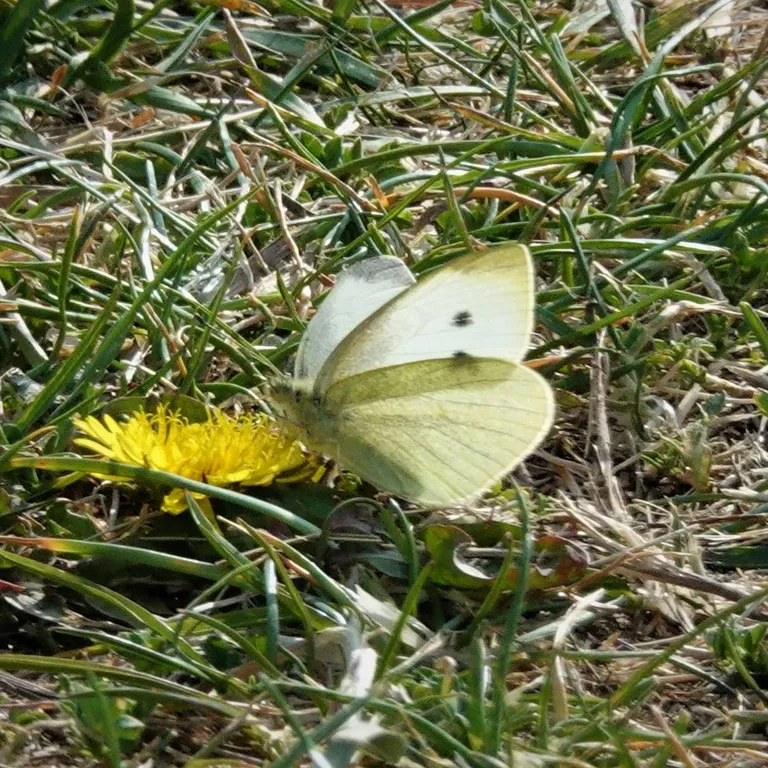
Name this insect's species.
Pieris rapae
